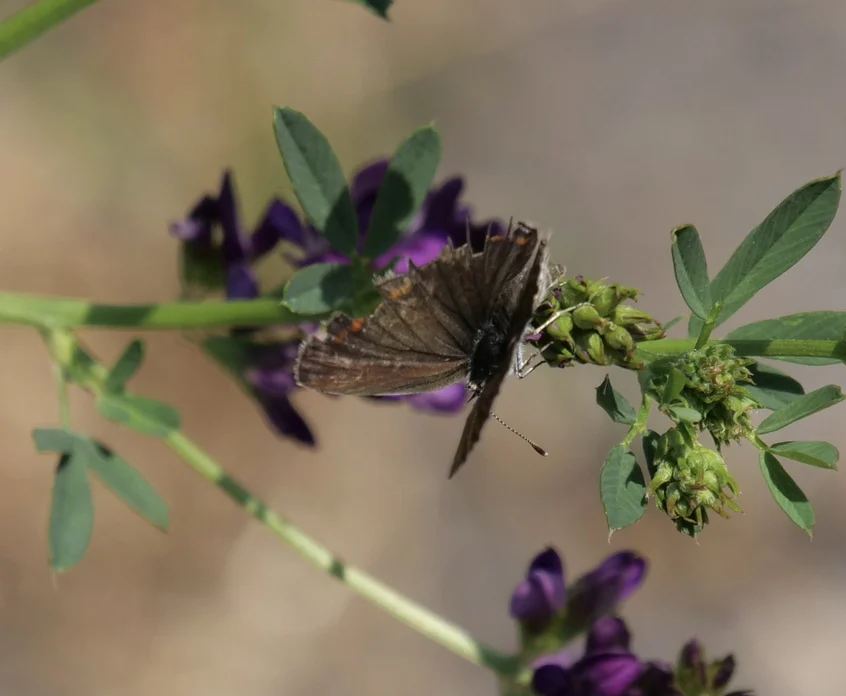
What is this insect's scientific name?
Polyommatus icarus
